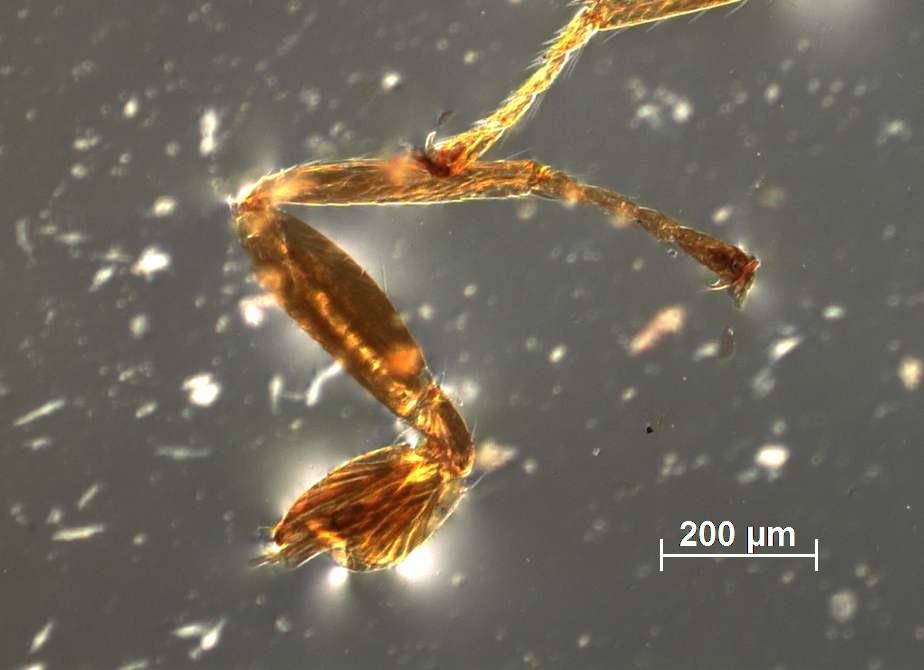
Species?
Tetrastichus travancorensis
